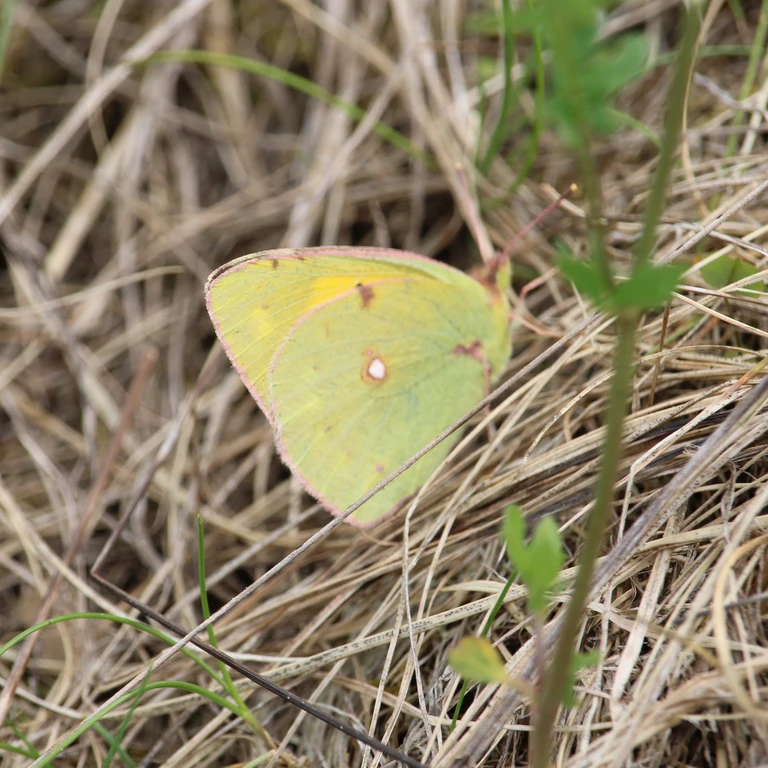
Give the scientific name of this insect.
Colias croceus
